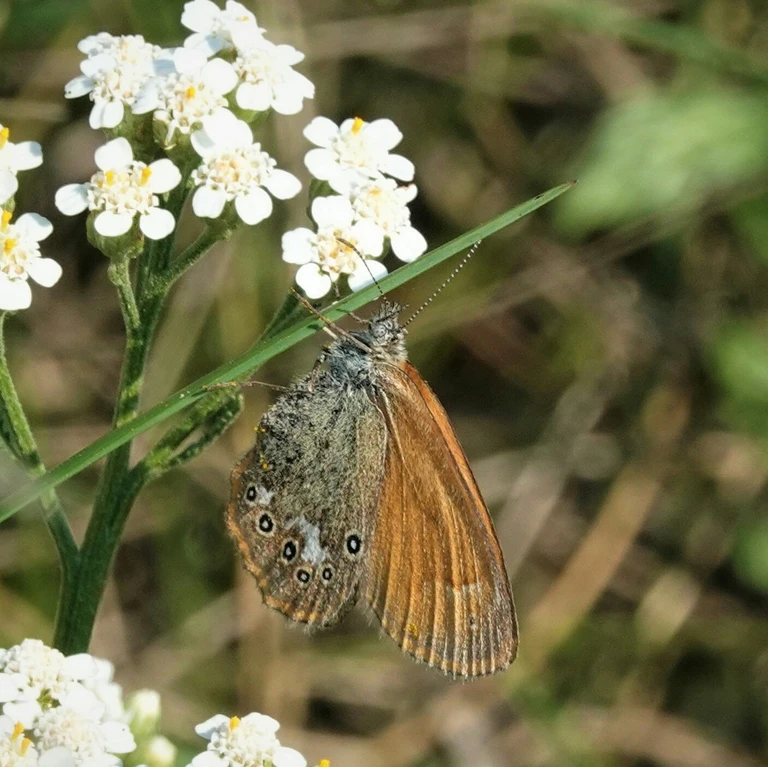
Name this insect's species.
Coenonympha glycerion (also Coenonympha iphis)
